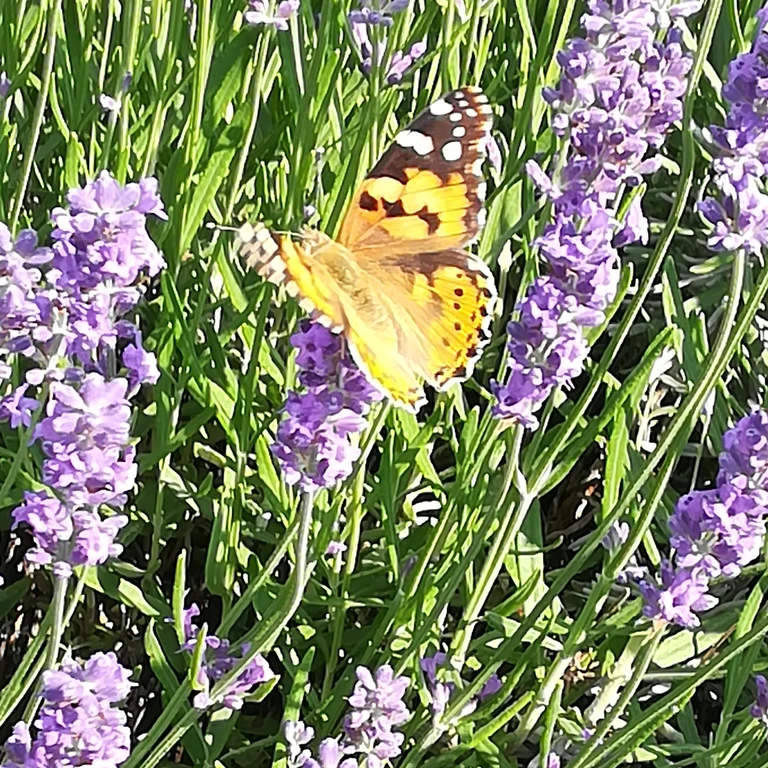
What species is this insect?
Vanessa cardui
